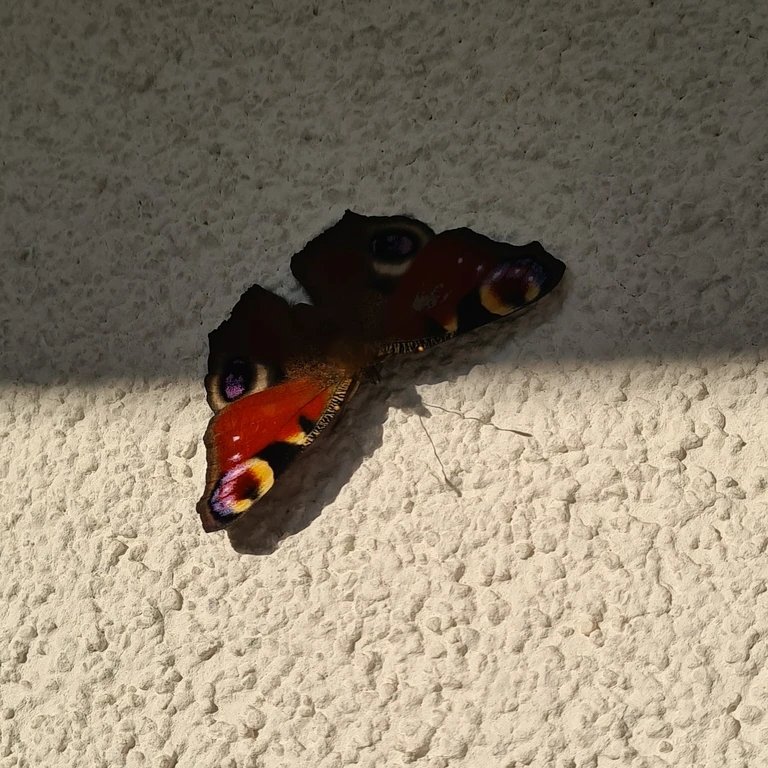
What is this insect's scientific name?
Aglais io
